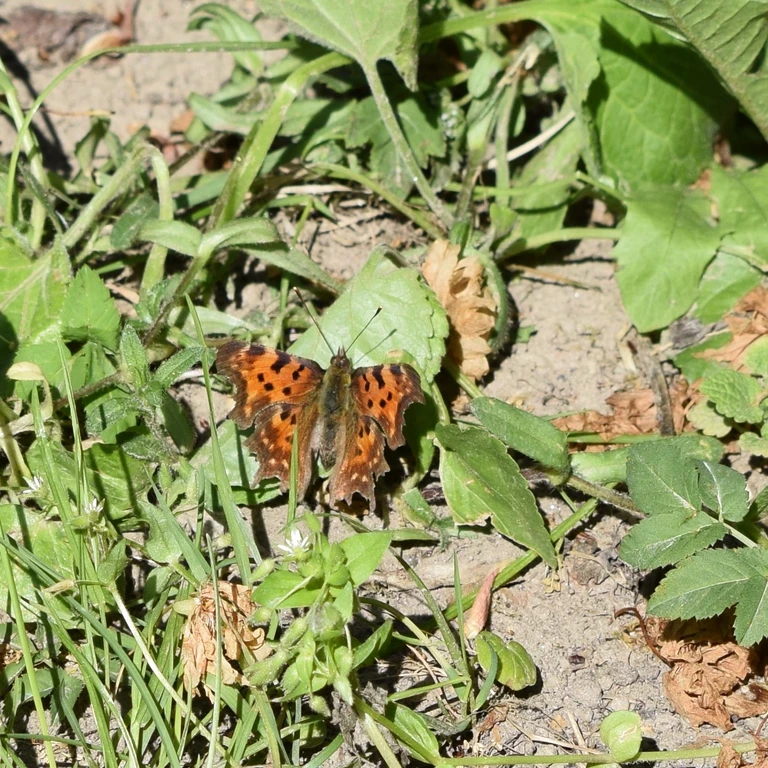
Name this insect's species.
Polygonia c-album
